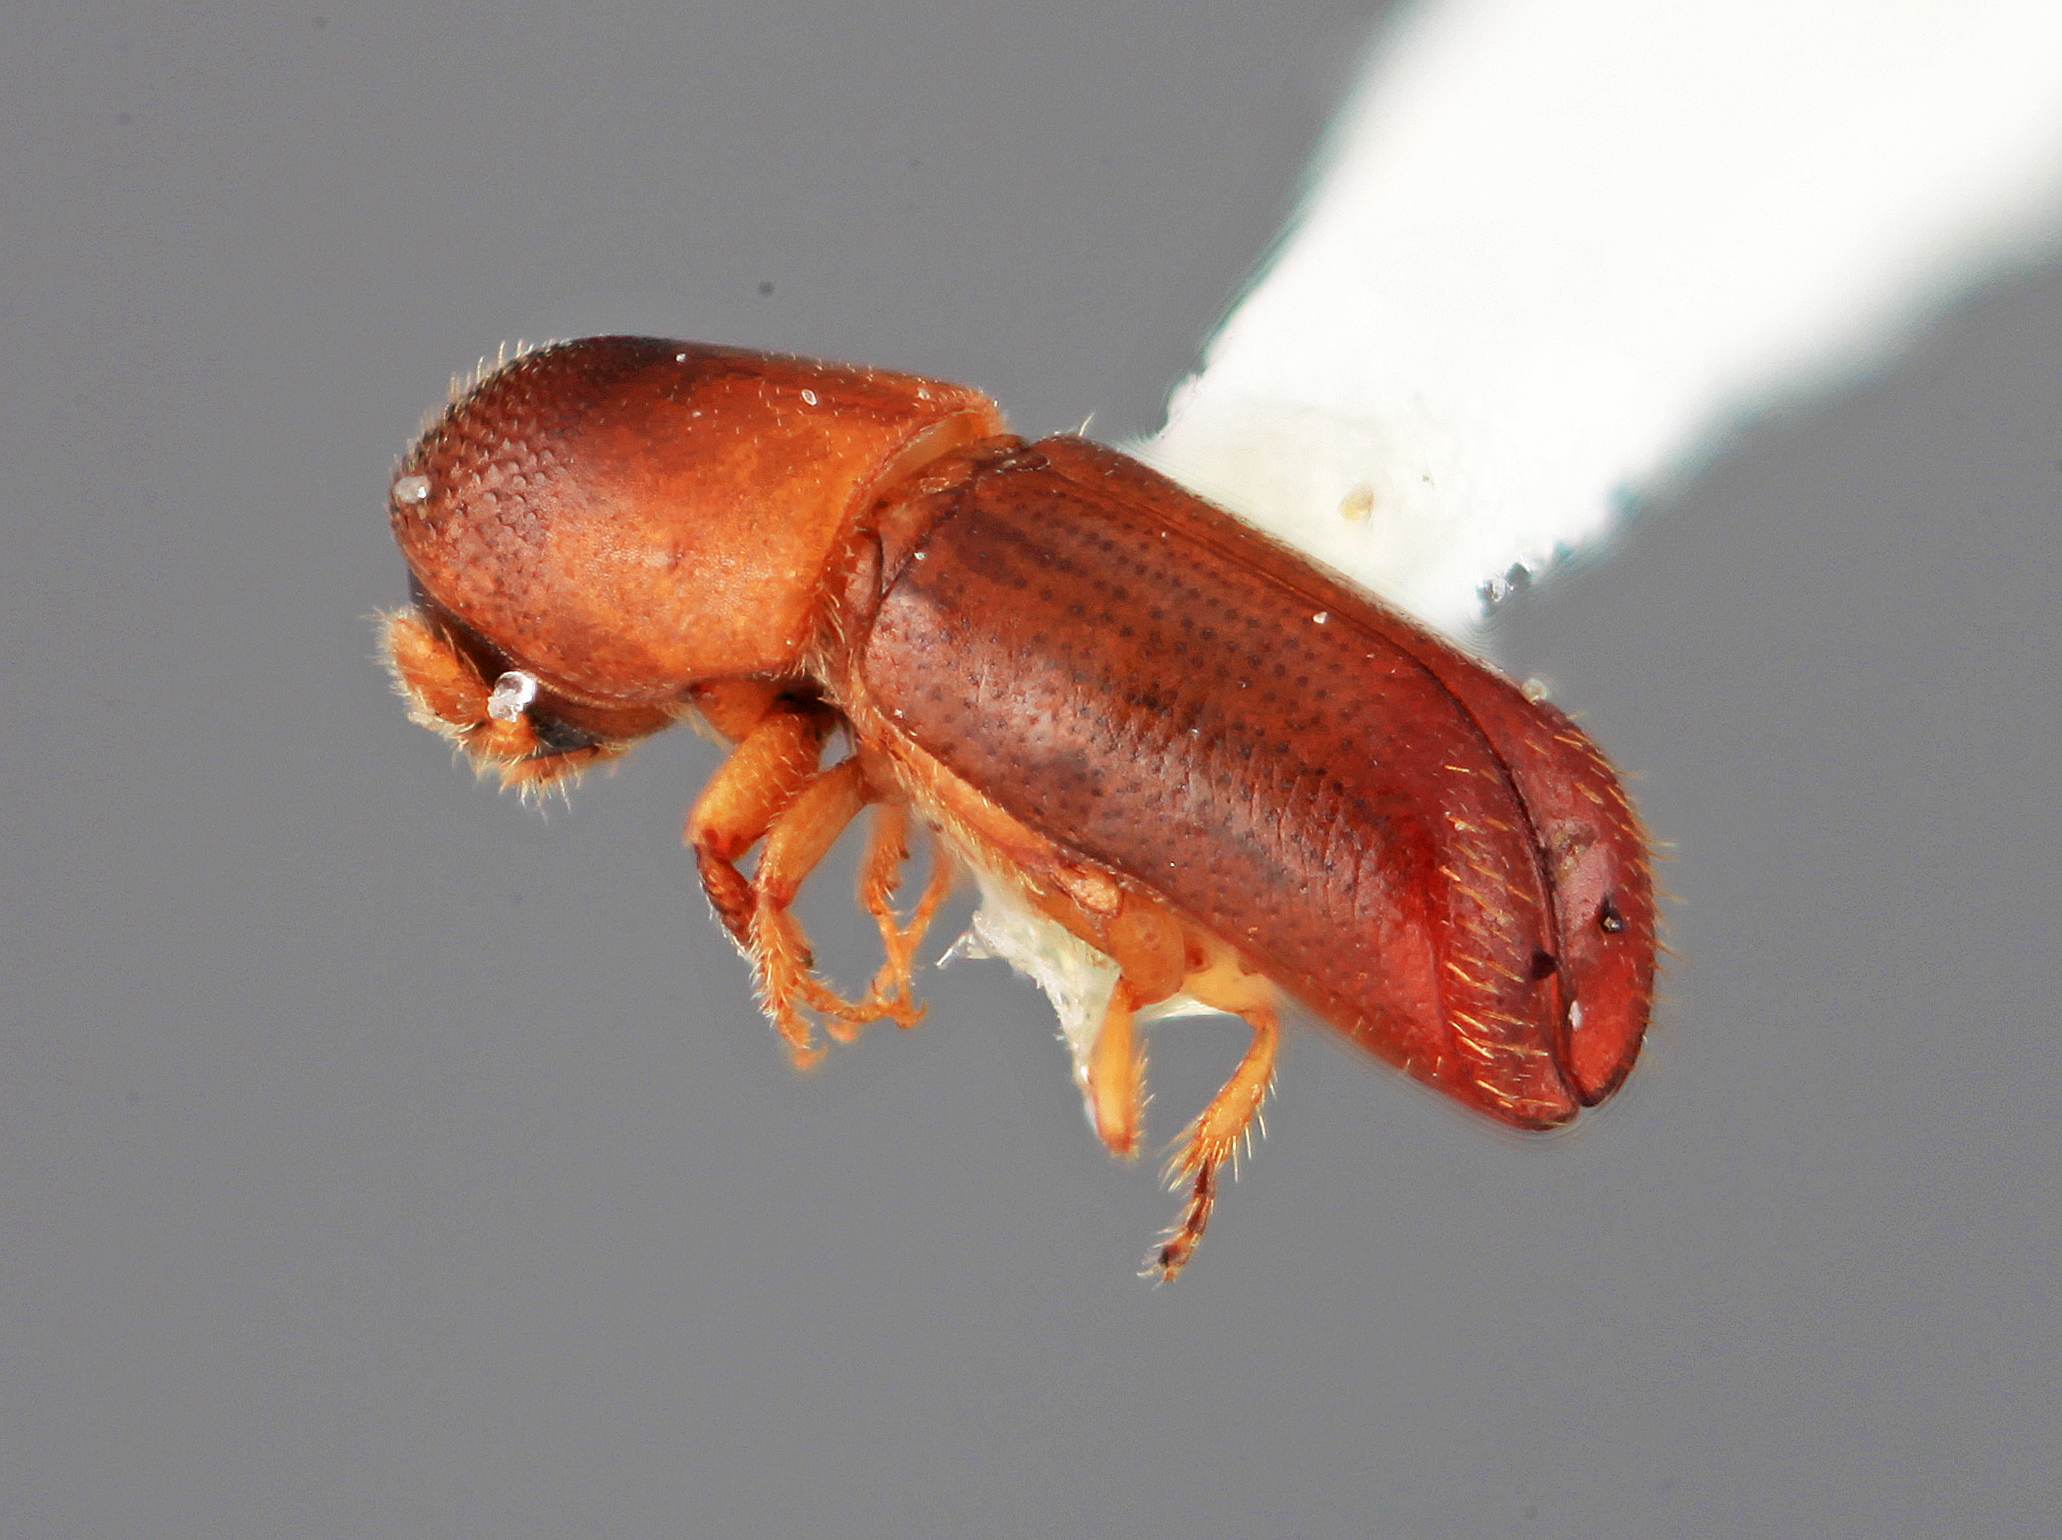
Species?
Monarthrum bituberculatum
